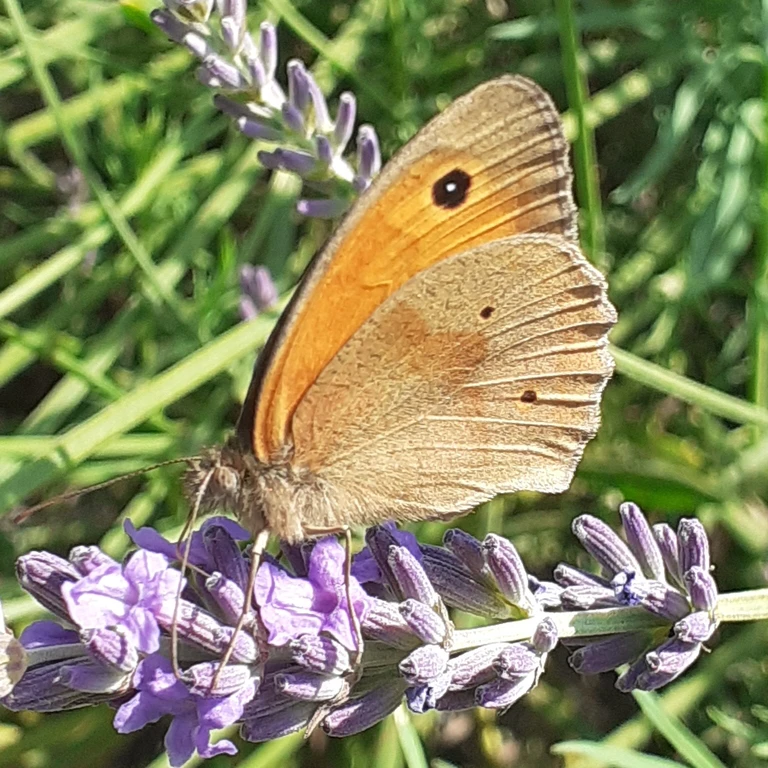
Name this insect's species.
Maniola jurtina
